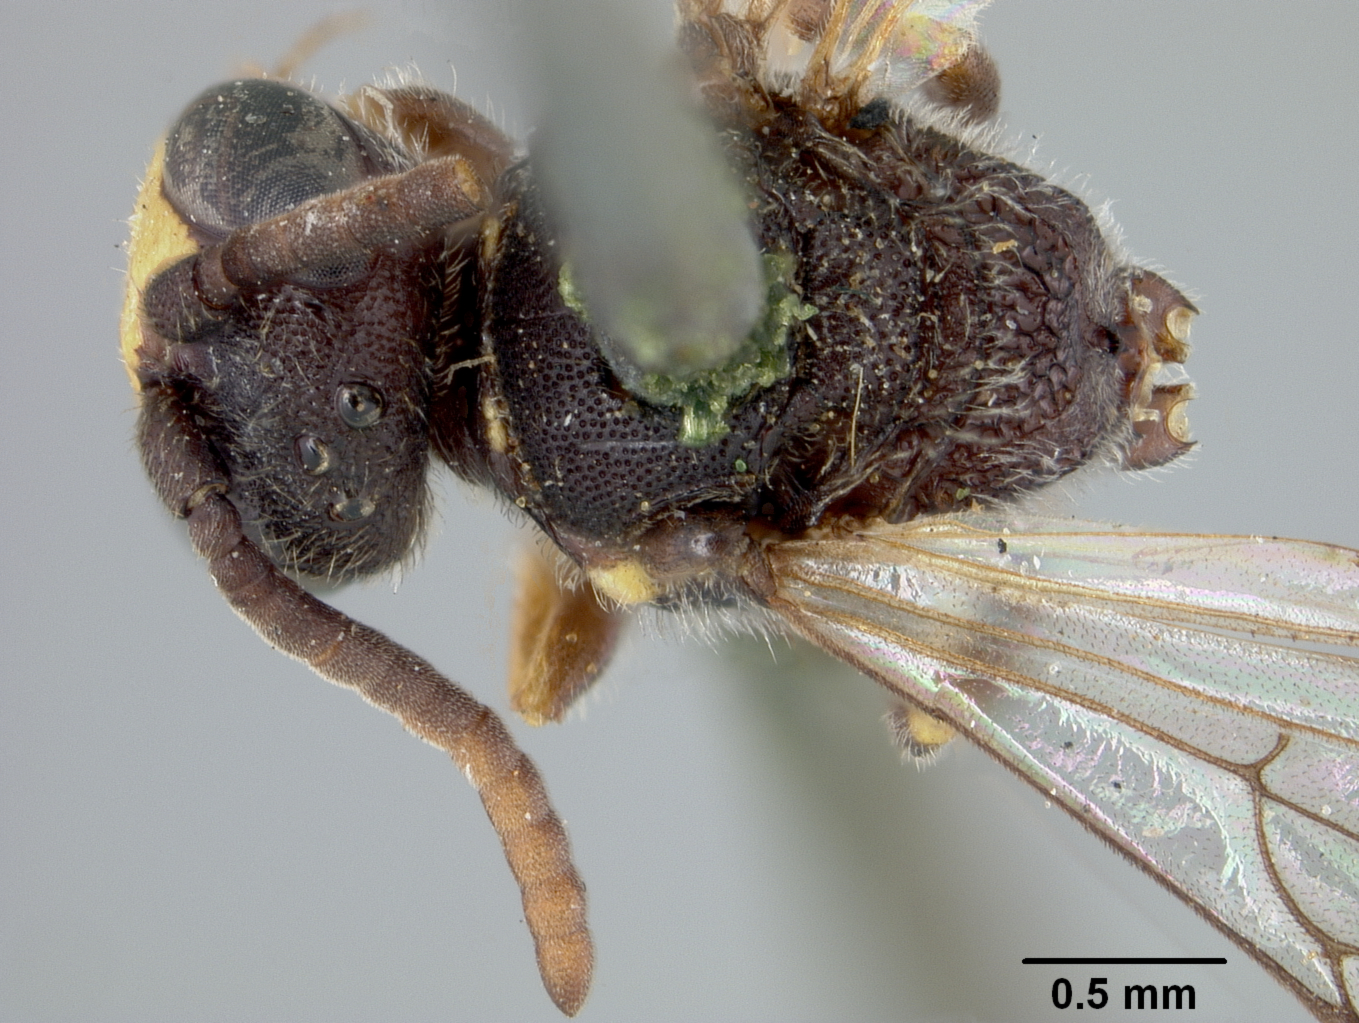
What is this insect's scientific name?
Prosopis pennsylvanica
